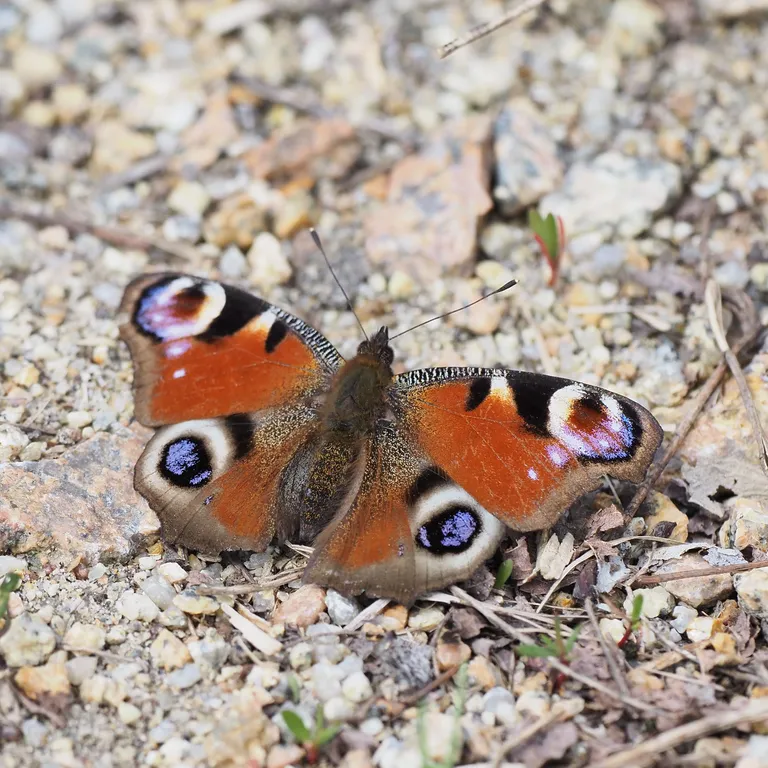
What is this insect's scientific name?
Aglais io
